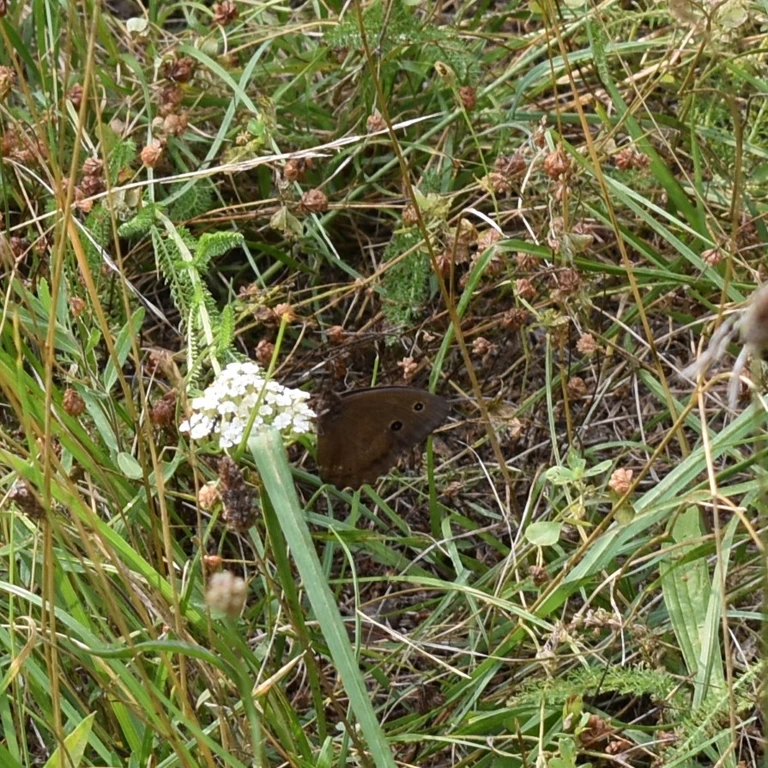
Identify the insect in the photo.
Minois dryas
